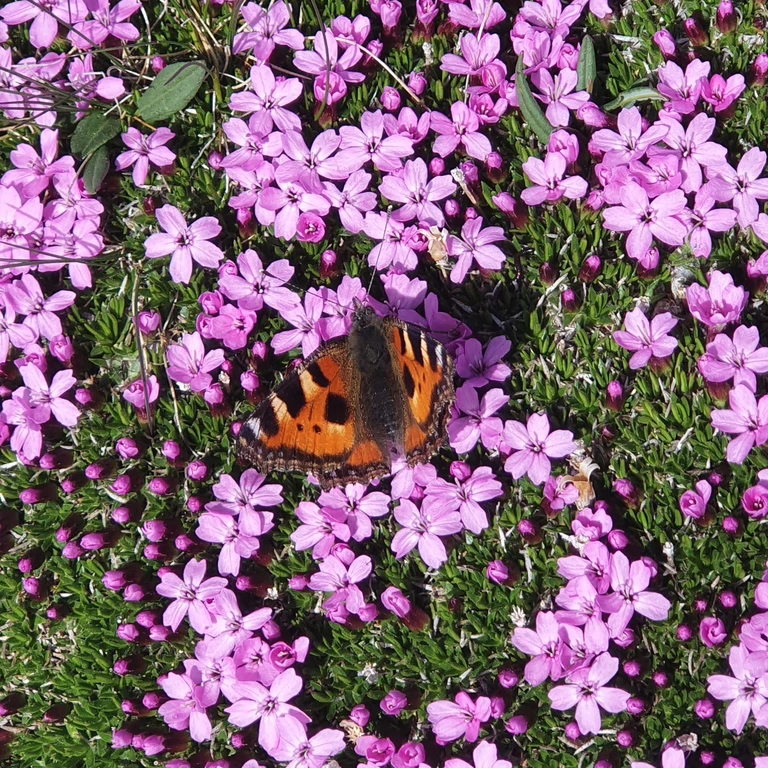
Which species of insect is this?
Aglais urticae
